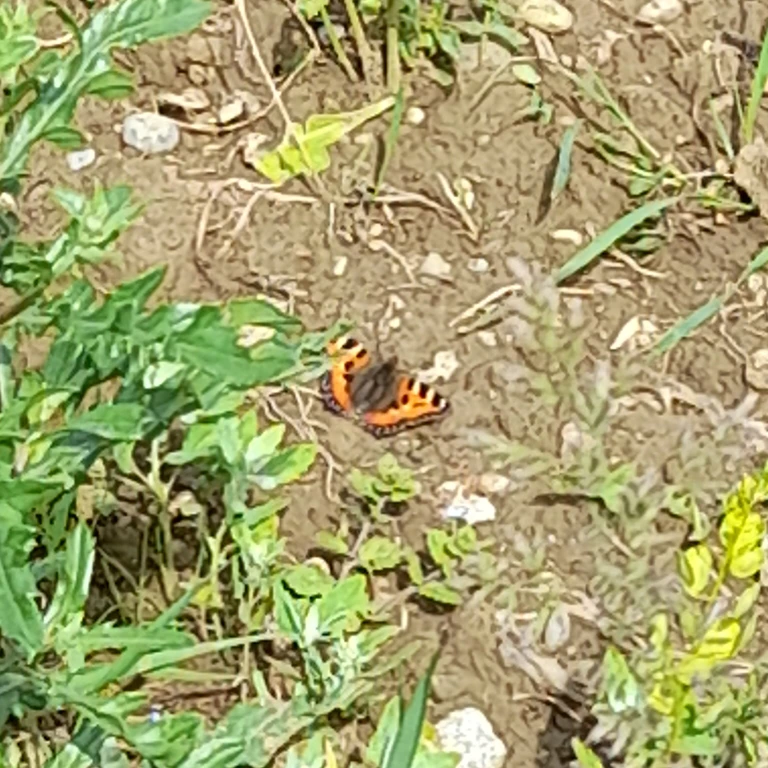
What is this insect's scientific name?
Aglais urticae
